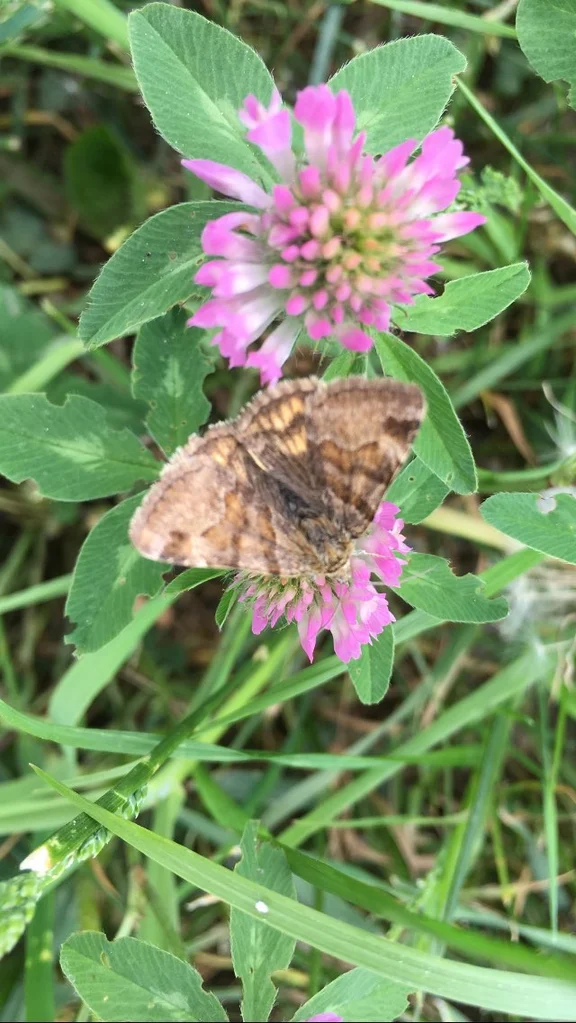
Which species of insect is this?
Euclidia glyphica
